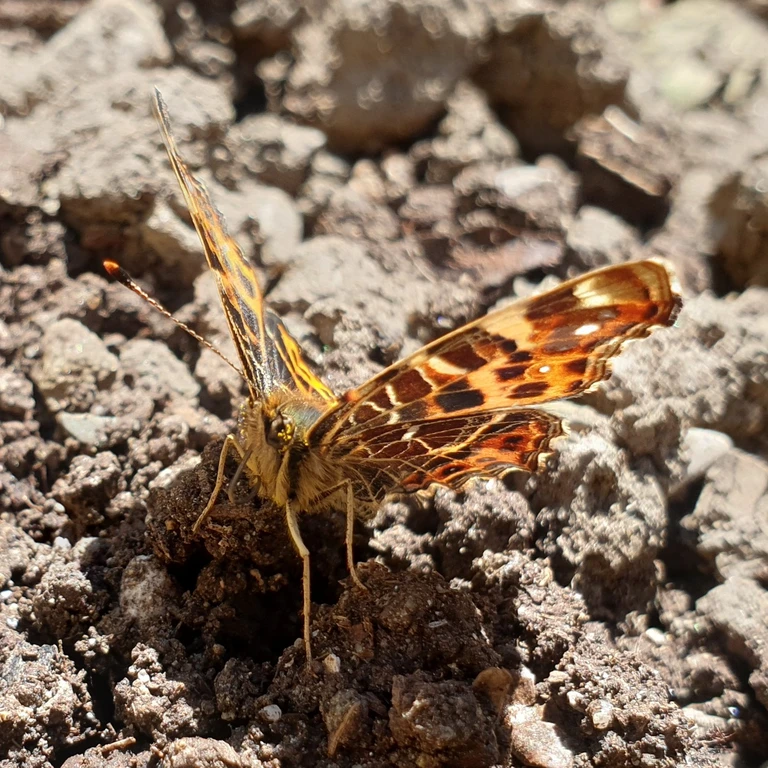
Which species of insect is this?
Araschnia levana
